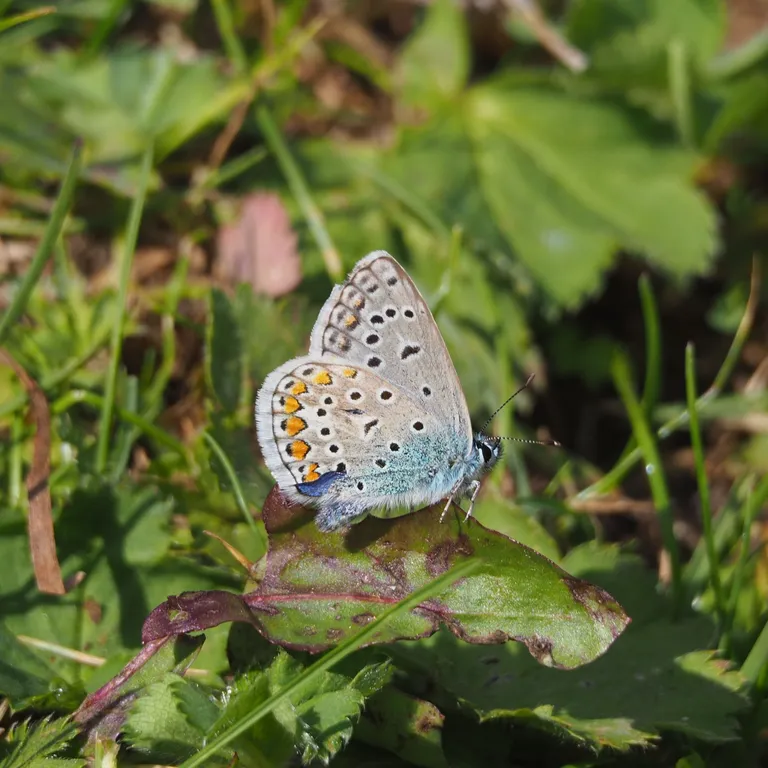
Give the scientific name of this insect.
Polyommatus icarus
